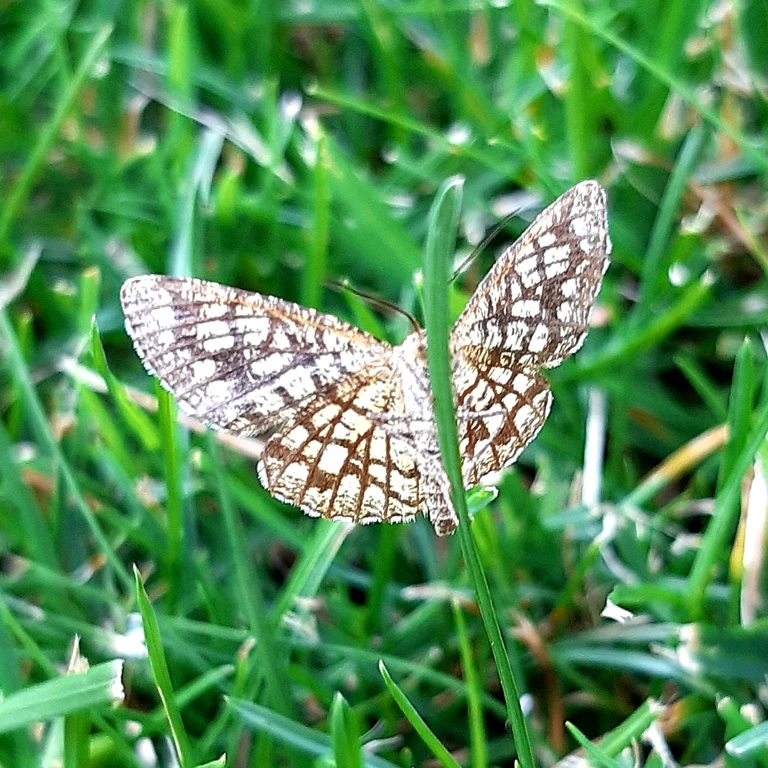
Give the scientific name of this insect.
Chiasmia clathrata
